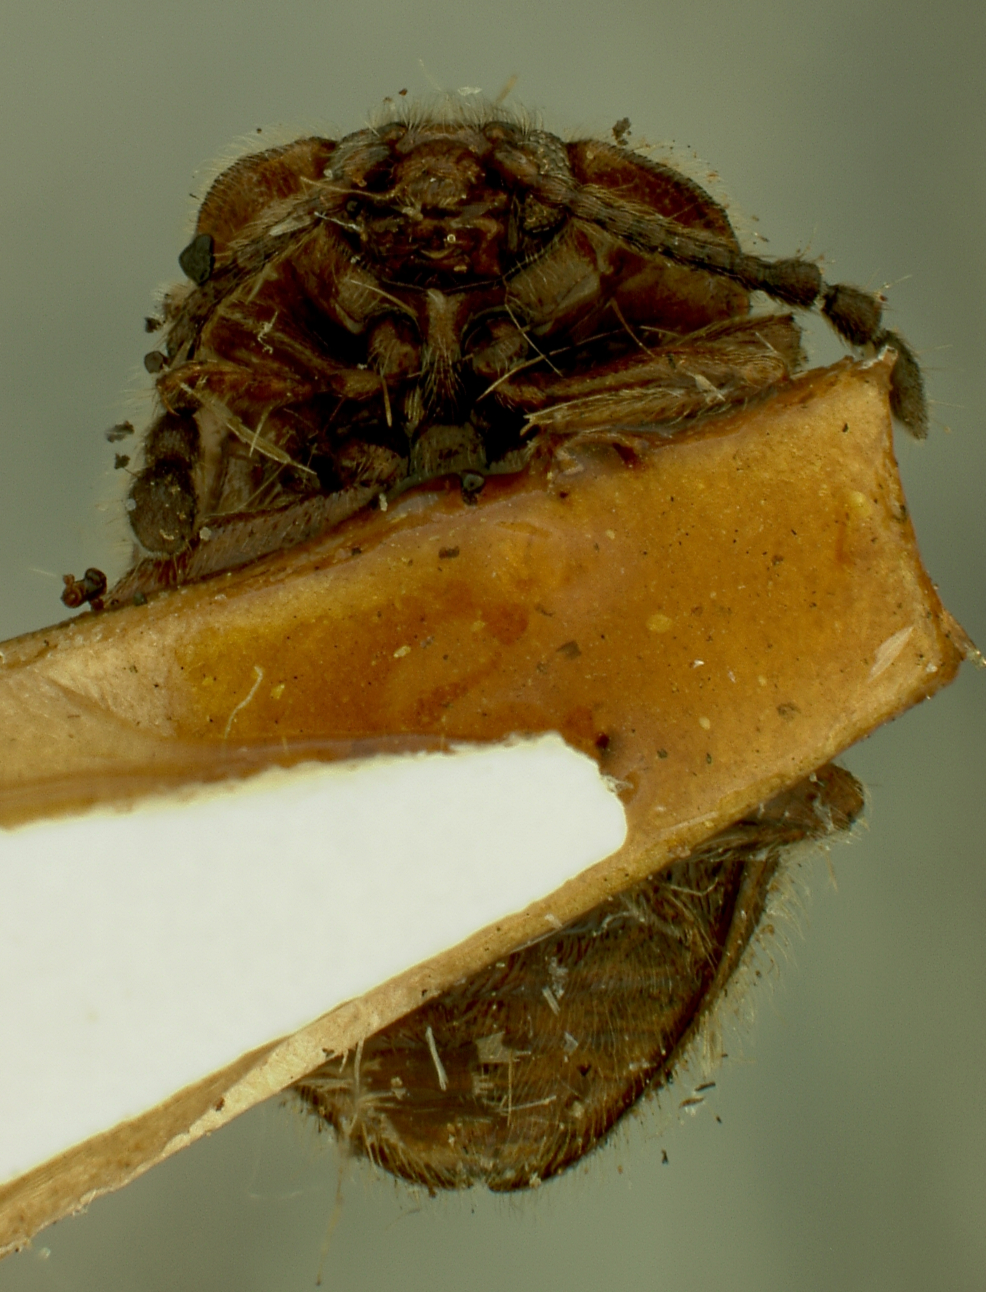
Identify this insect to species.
Stenotarsus atripennis
